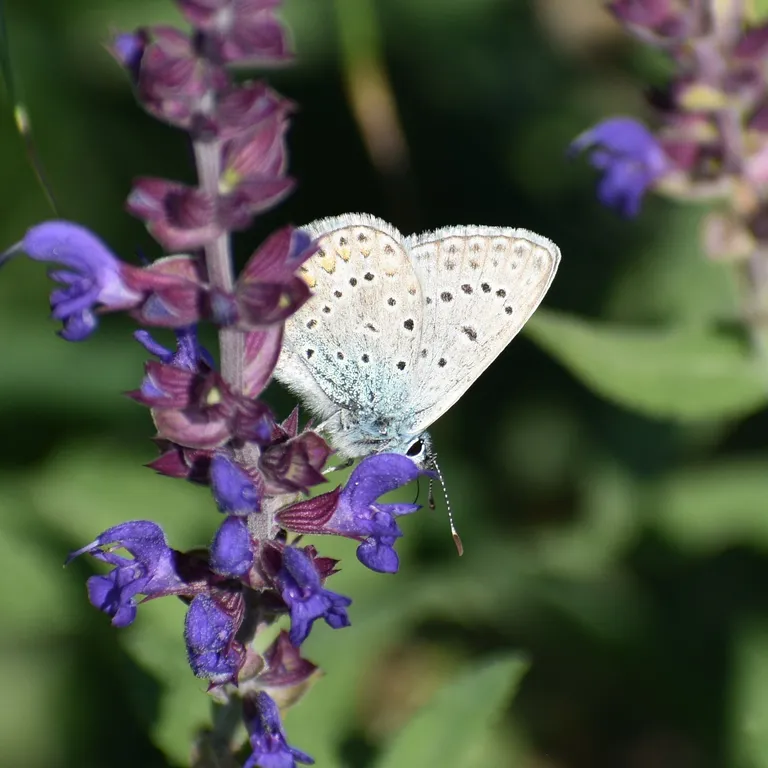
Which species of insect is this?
Polyommatus icarus
